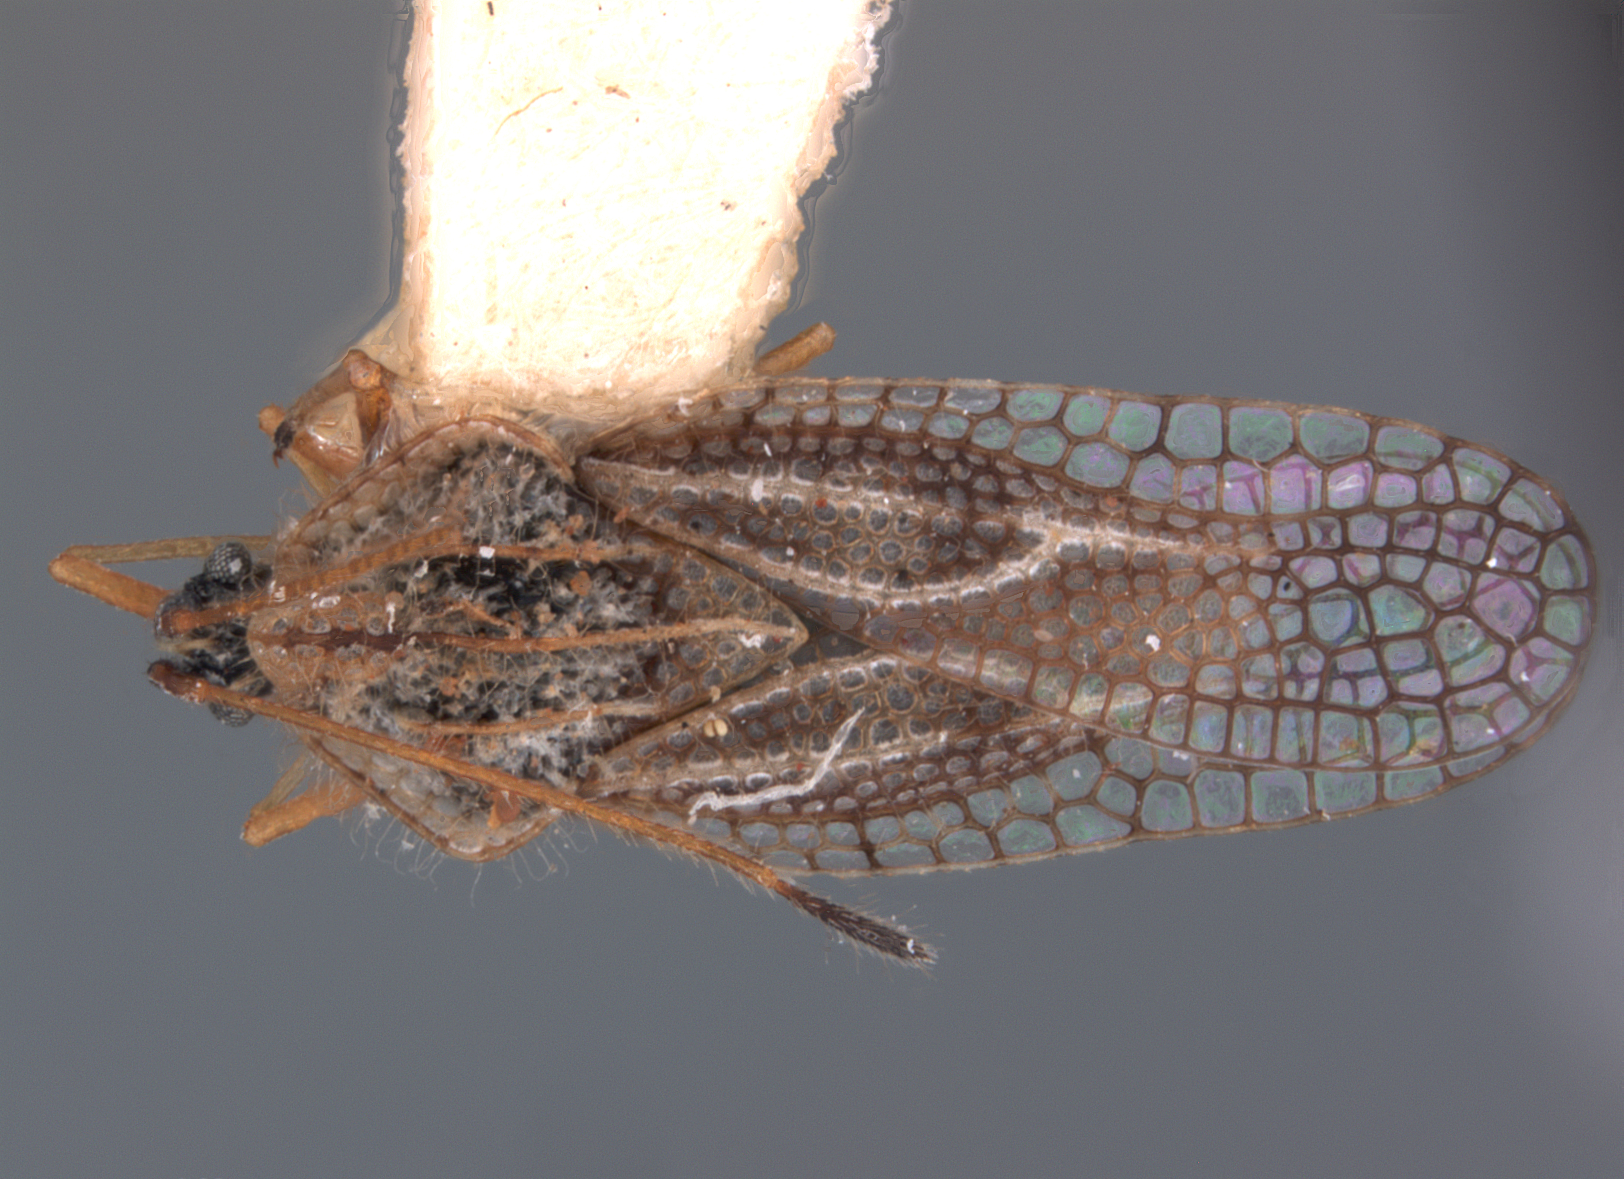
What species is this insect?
Gargaphia tuthilli
